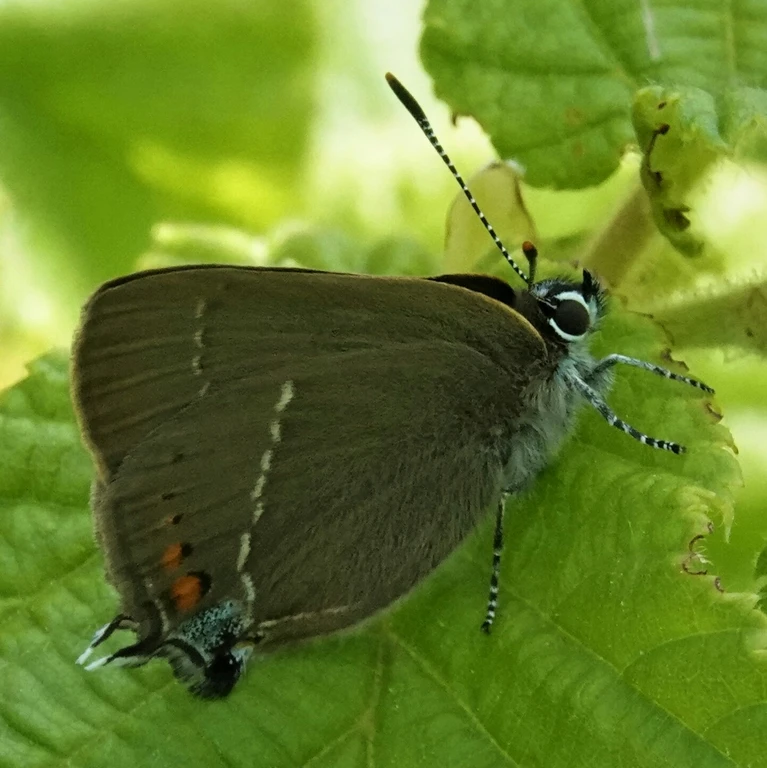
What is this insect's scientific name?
Satyrium spini (also Tuttiola spini)
